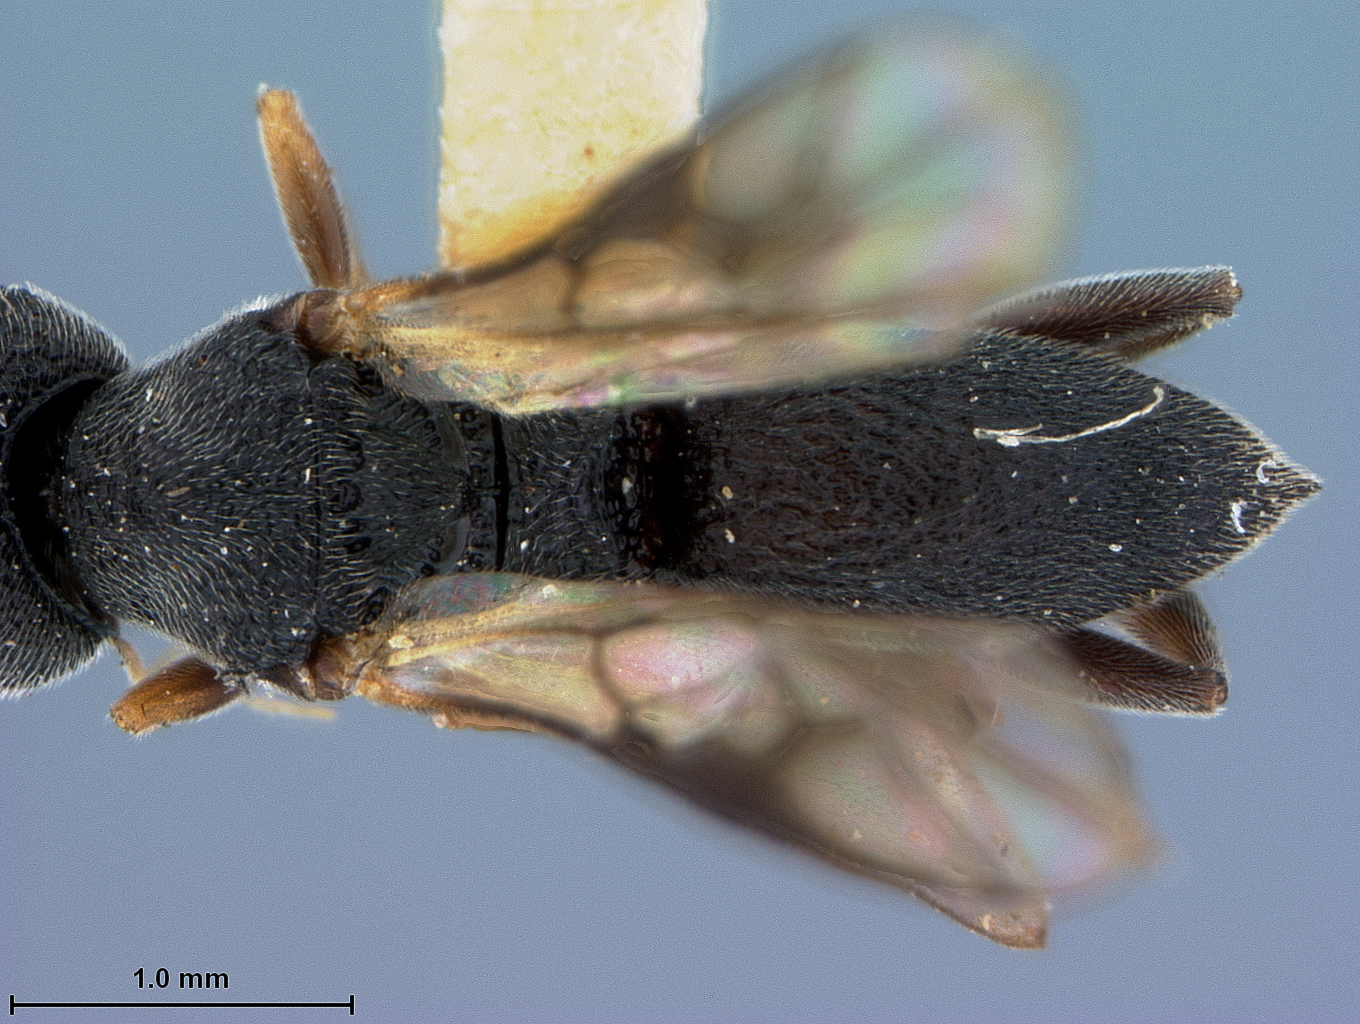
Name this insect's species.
Cascogaster malayanus
